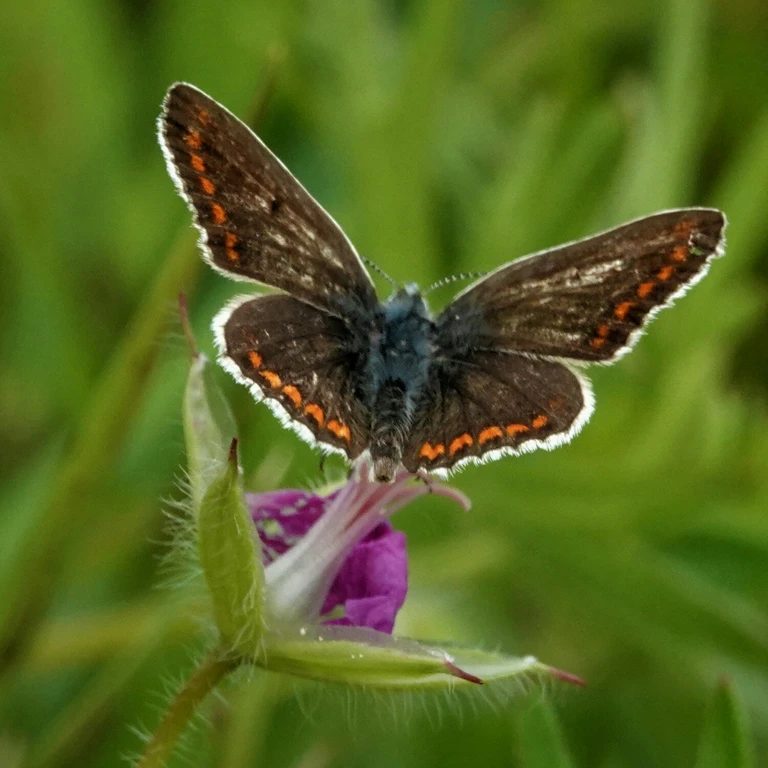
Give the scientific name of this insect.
Aricia agestis/artaxerxes
